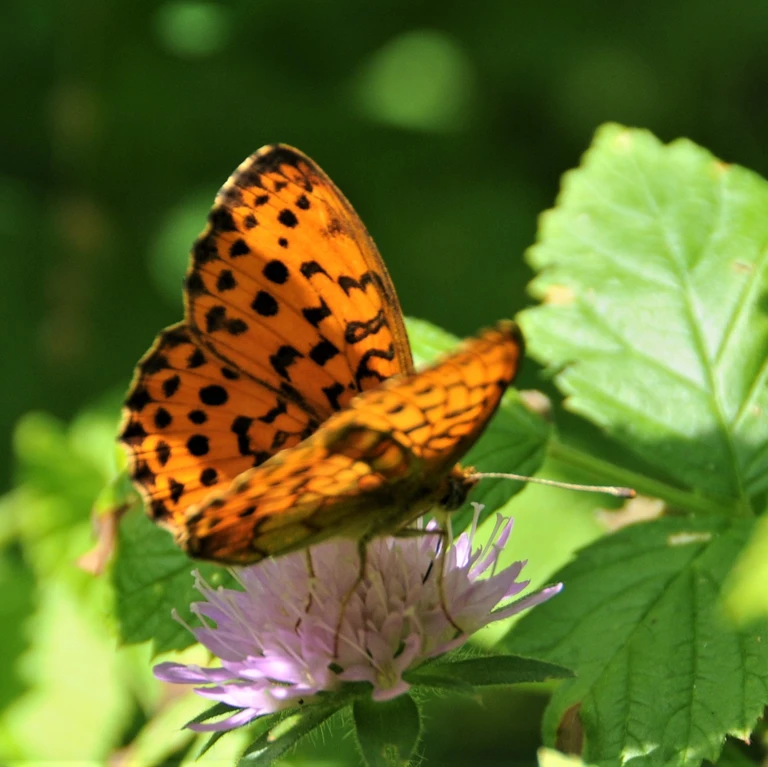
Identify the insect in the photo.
Brenthis daphne
